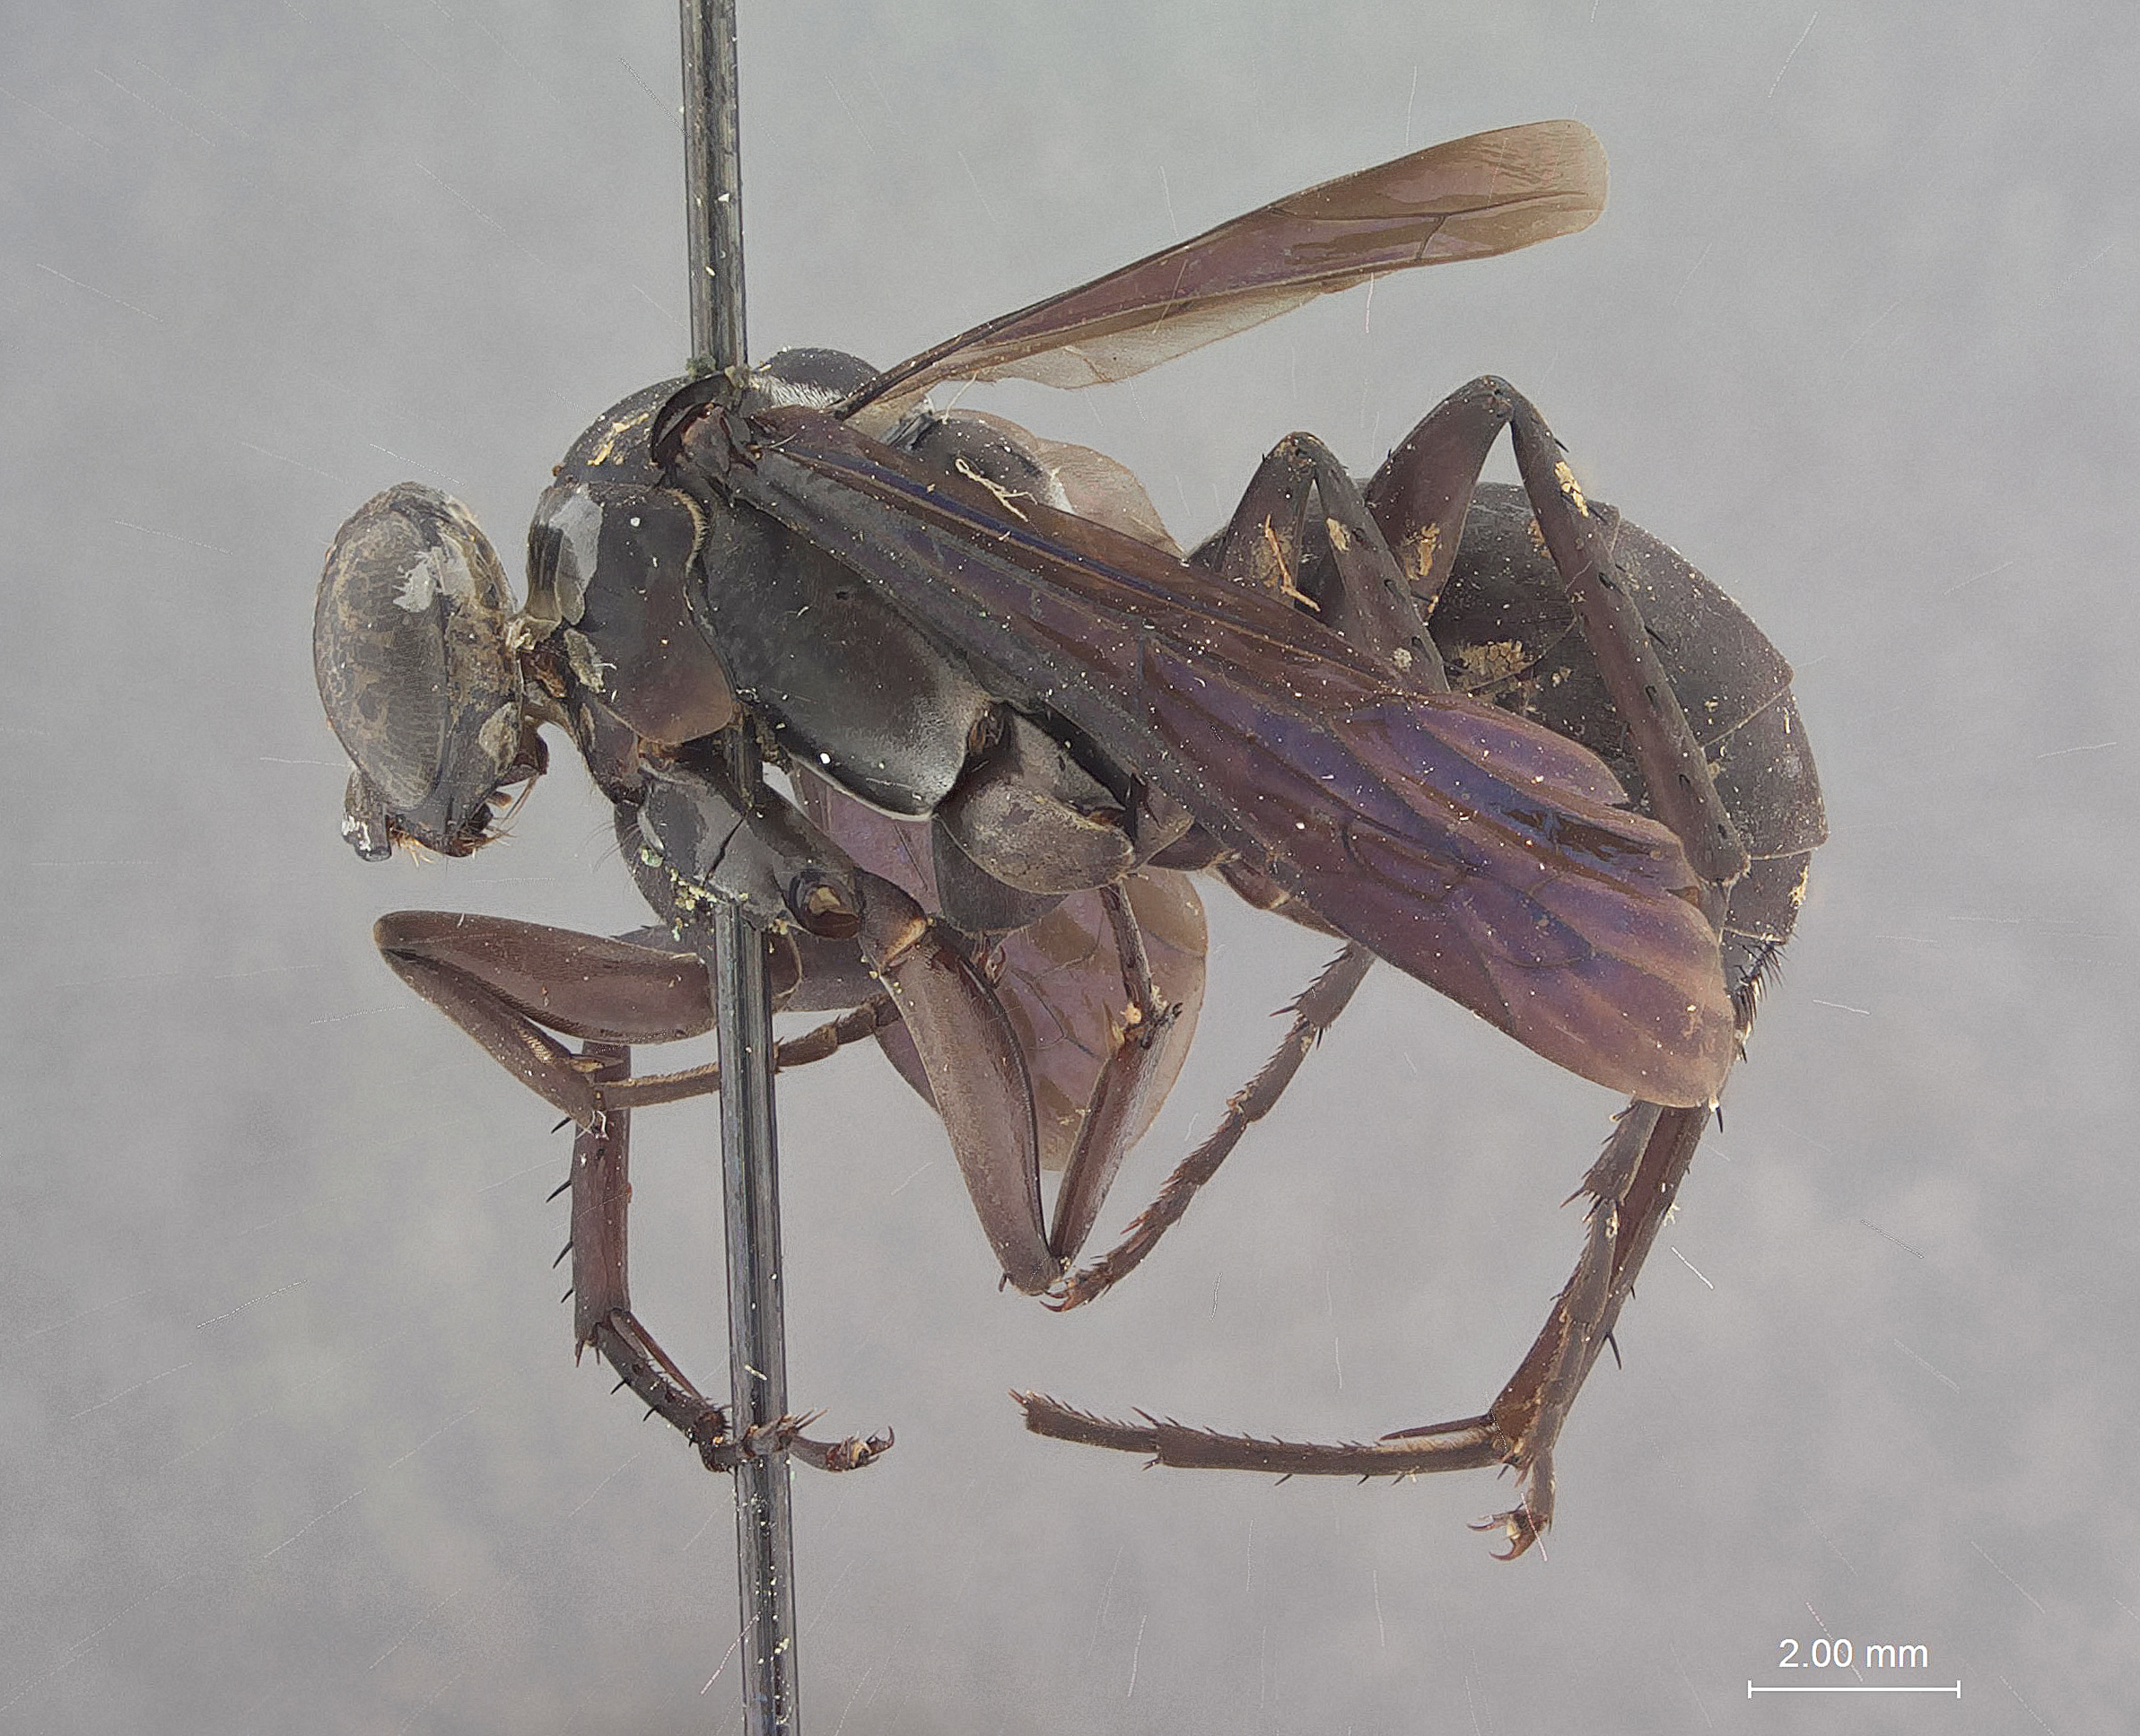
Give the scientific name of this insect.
Tagalochares plutonis
